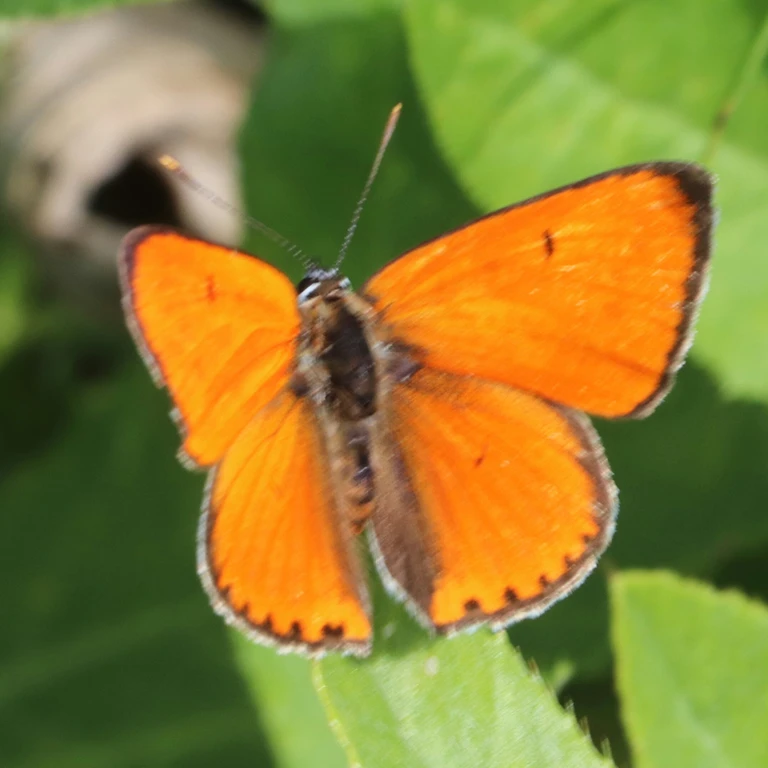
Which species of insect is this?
Lycaena dispar
